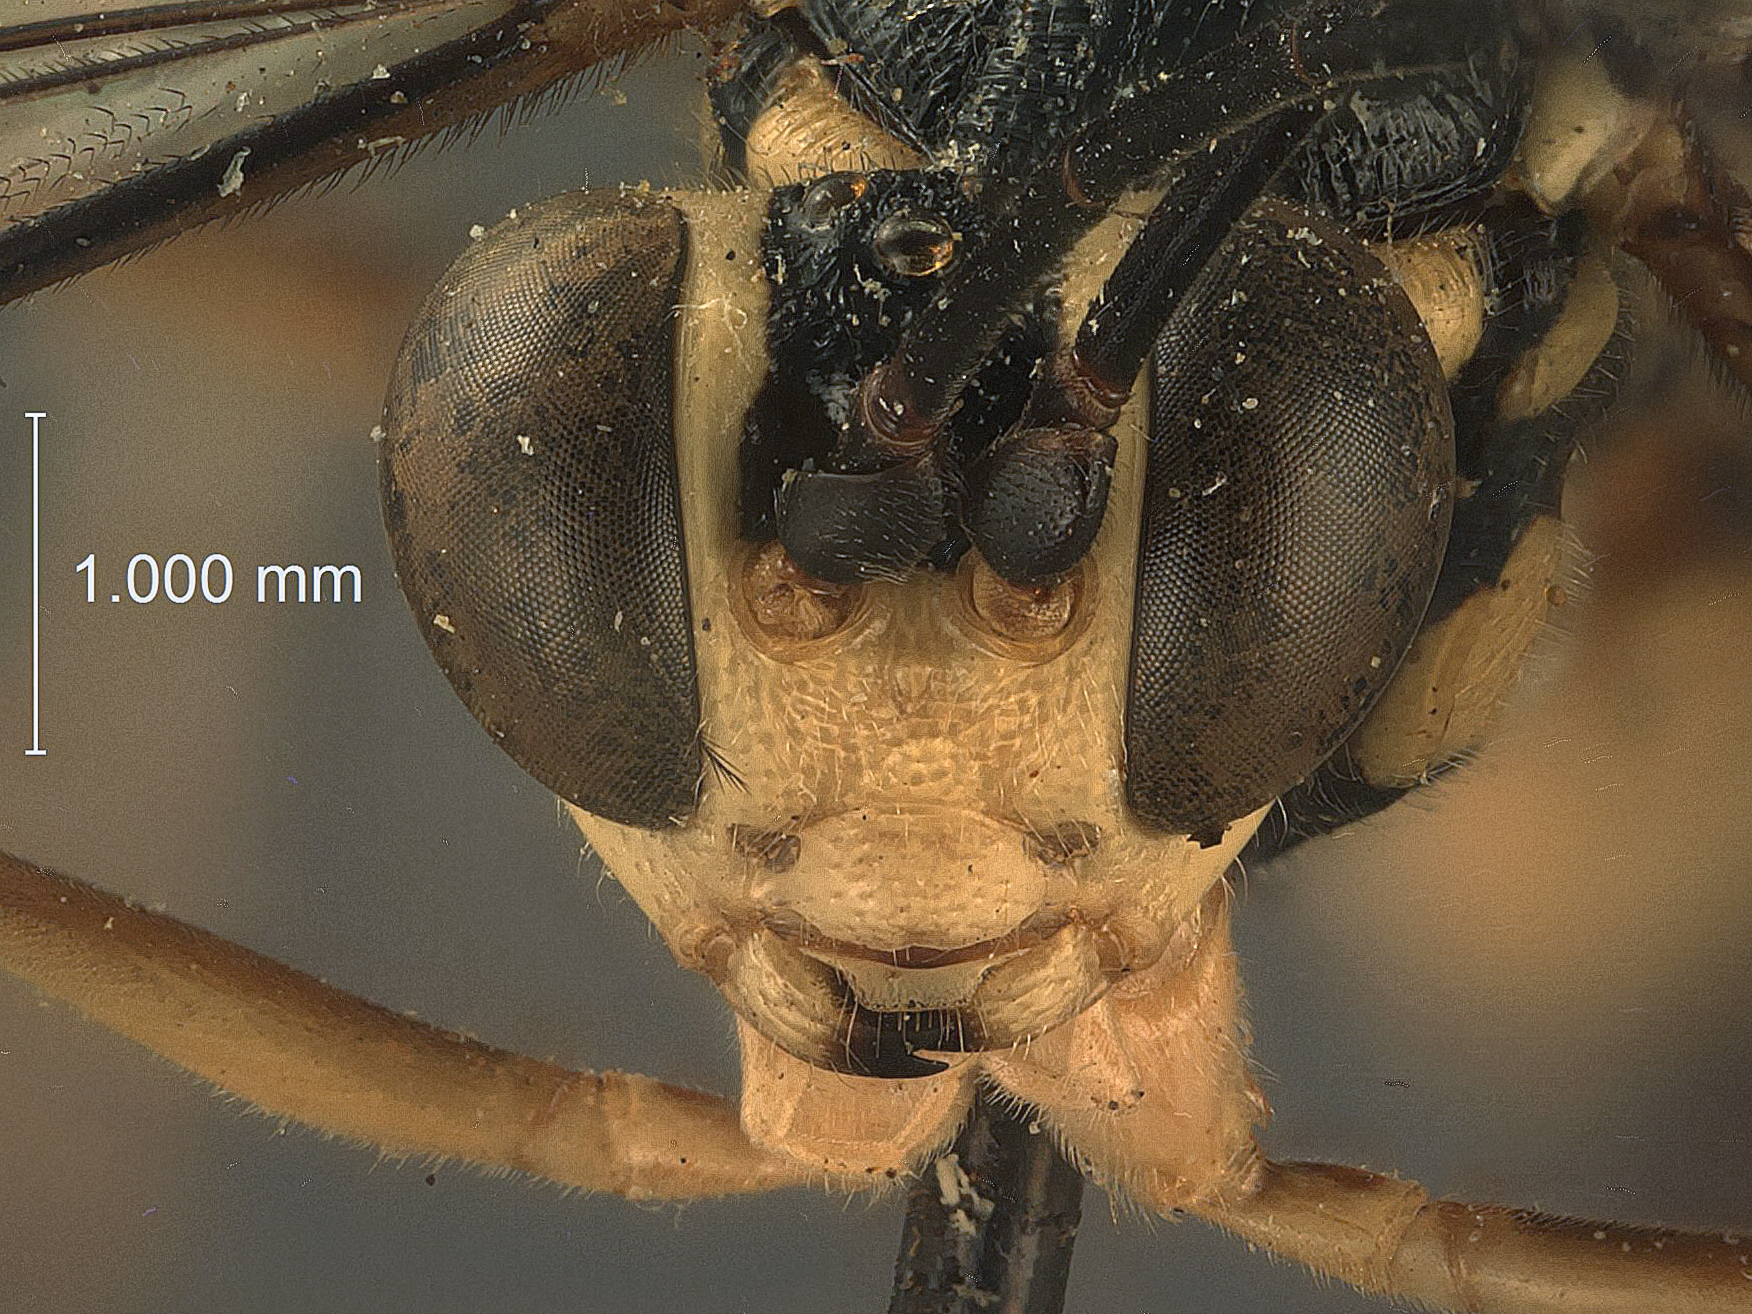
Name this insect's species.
Mesostenoideus philippinensis
